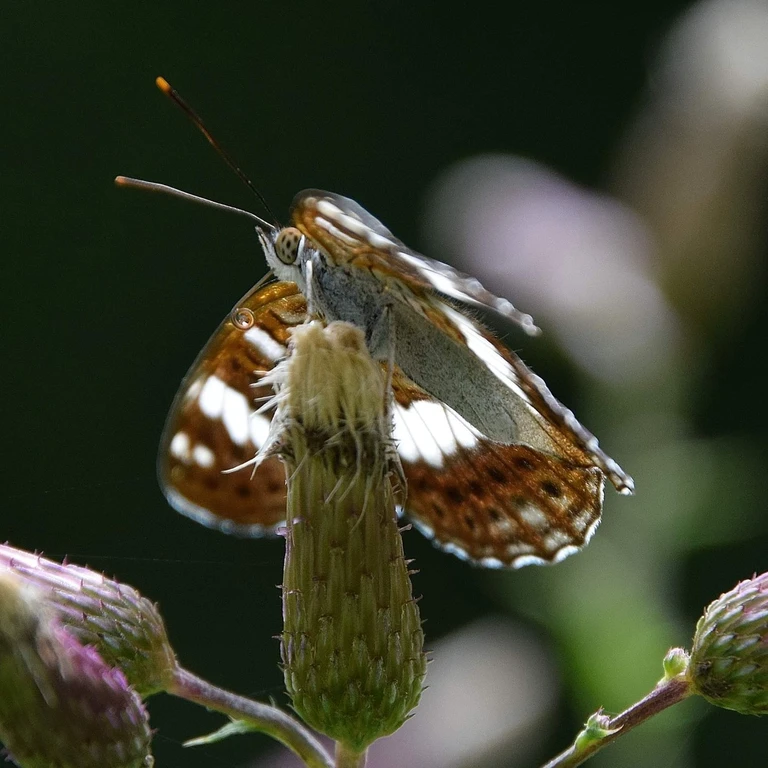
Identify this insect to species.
Limenitis camilla (also Ladoga camilla)
